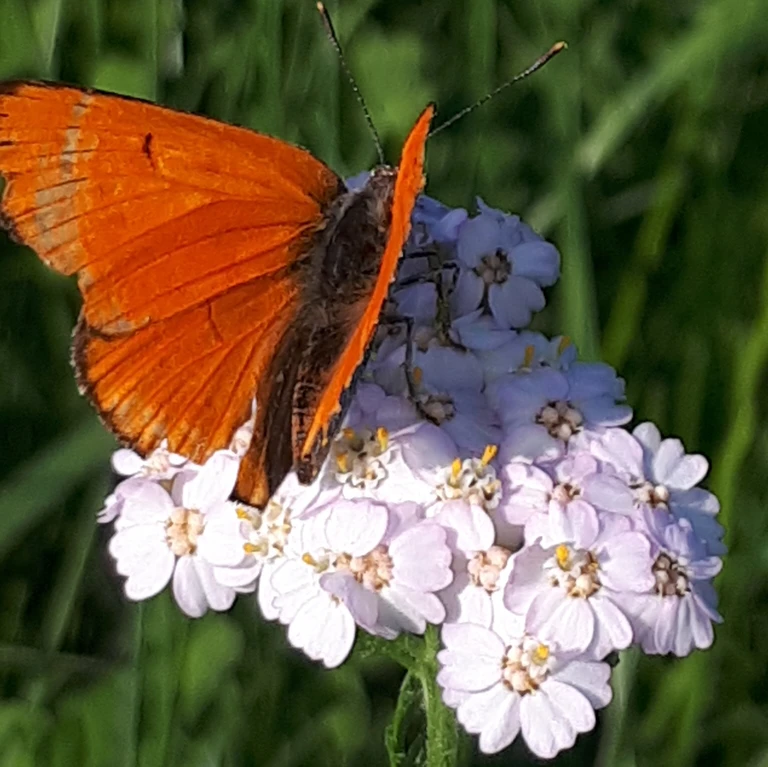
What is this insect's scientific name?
Lycaena dispar
